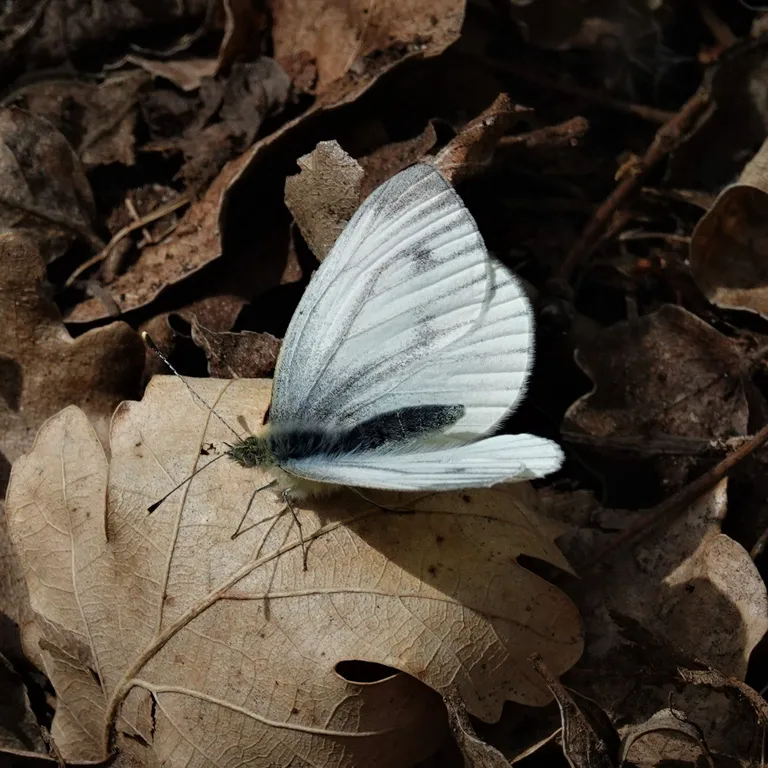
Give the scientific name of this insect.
Pieris napi
